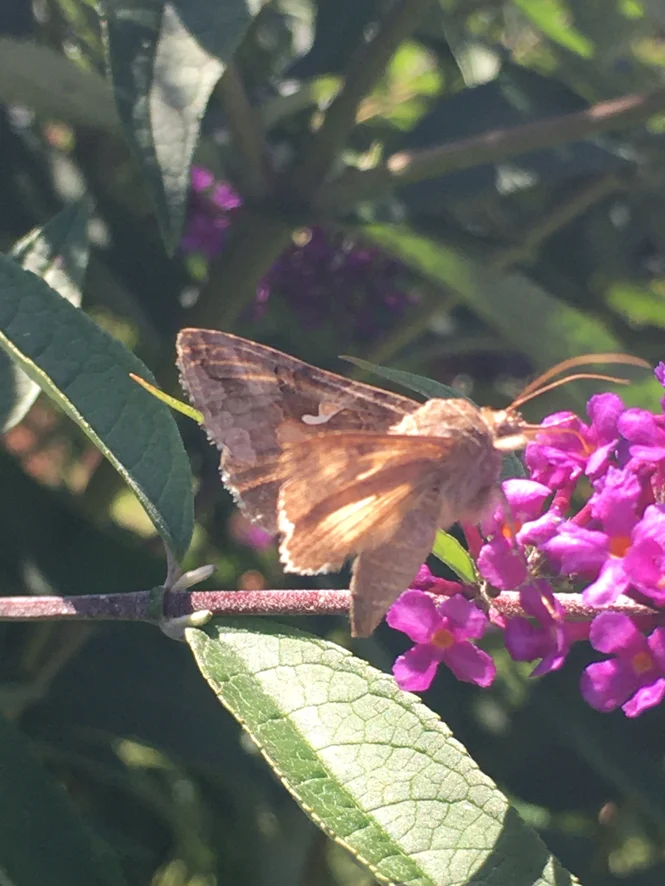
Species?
Autographa gamma
